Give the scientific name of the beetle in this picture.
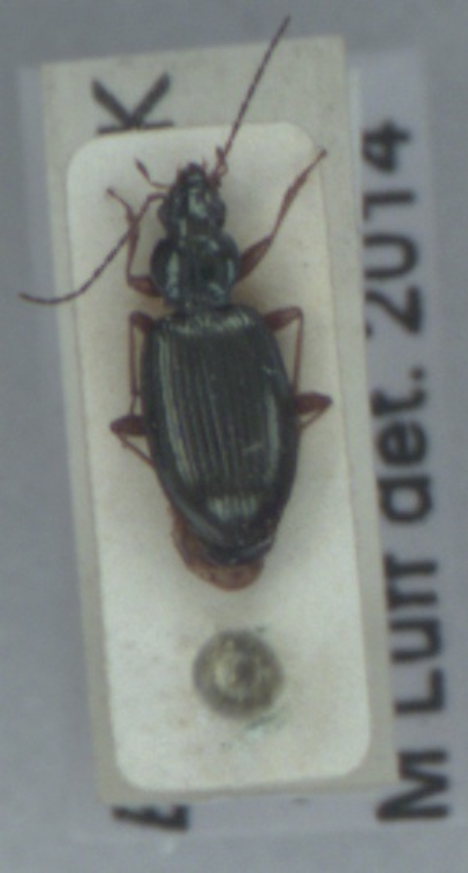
Bembidion stephensii
